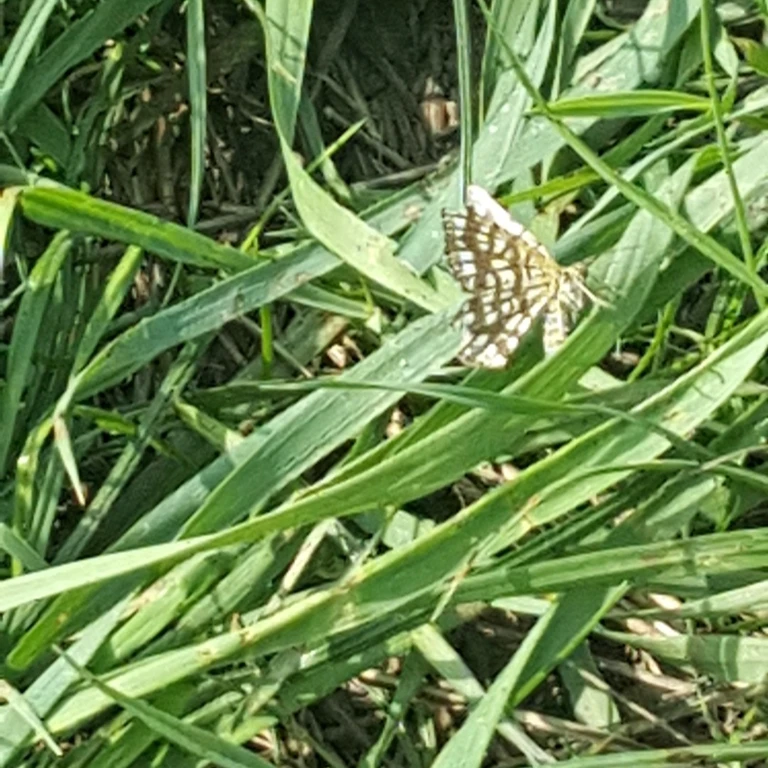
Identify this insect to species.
Chiasmia clathrata
